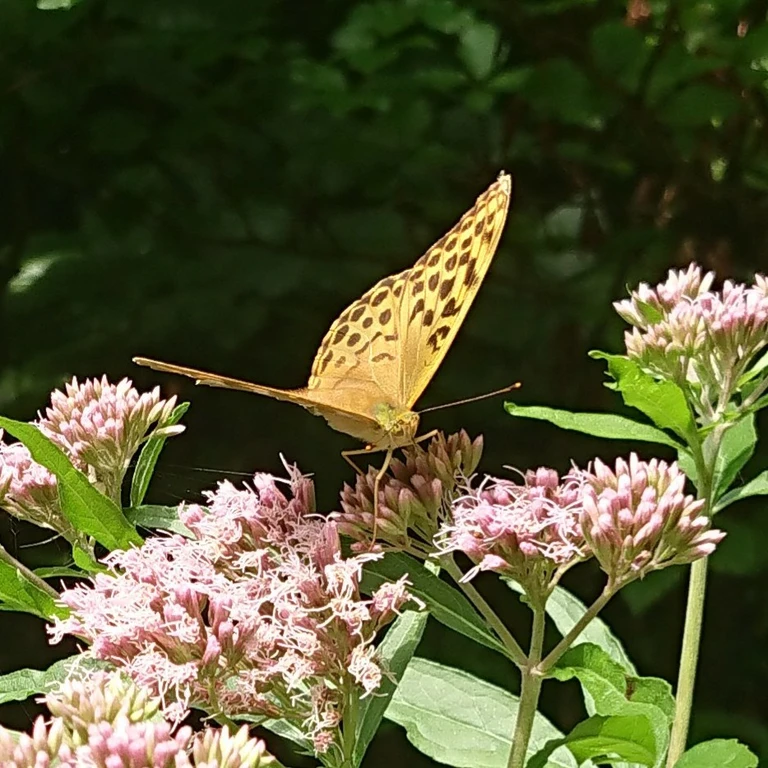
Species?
Argynnis paphia
